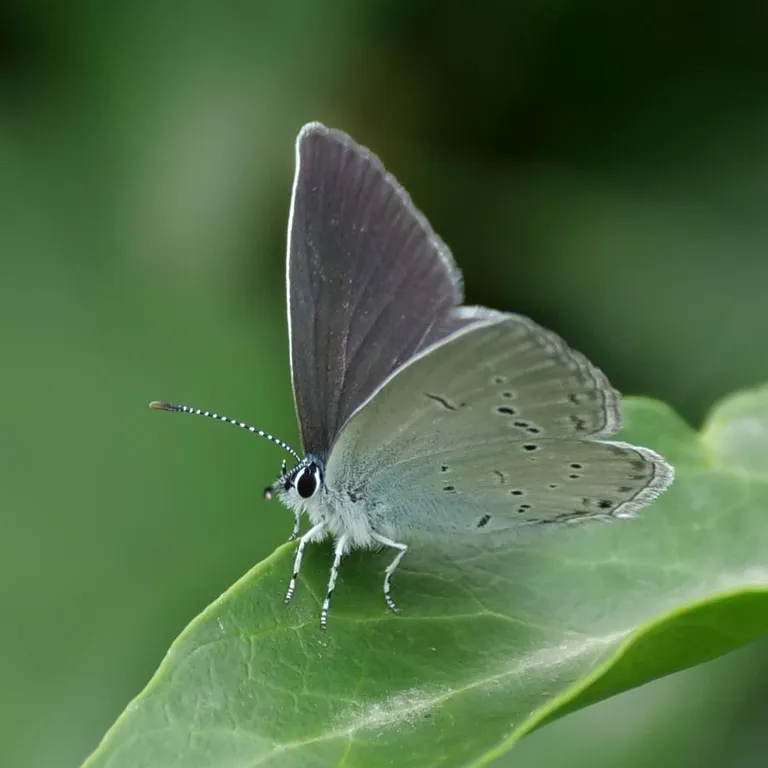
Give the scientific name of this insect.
Cupido decolorata (also Elkalyce decolorata)
